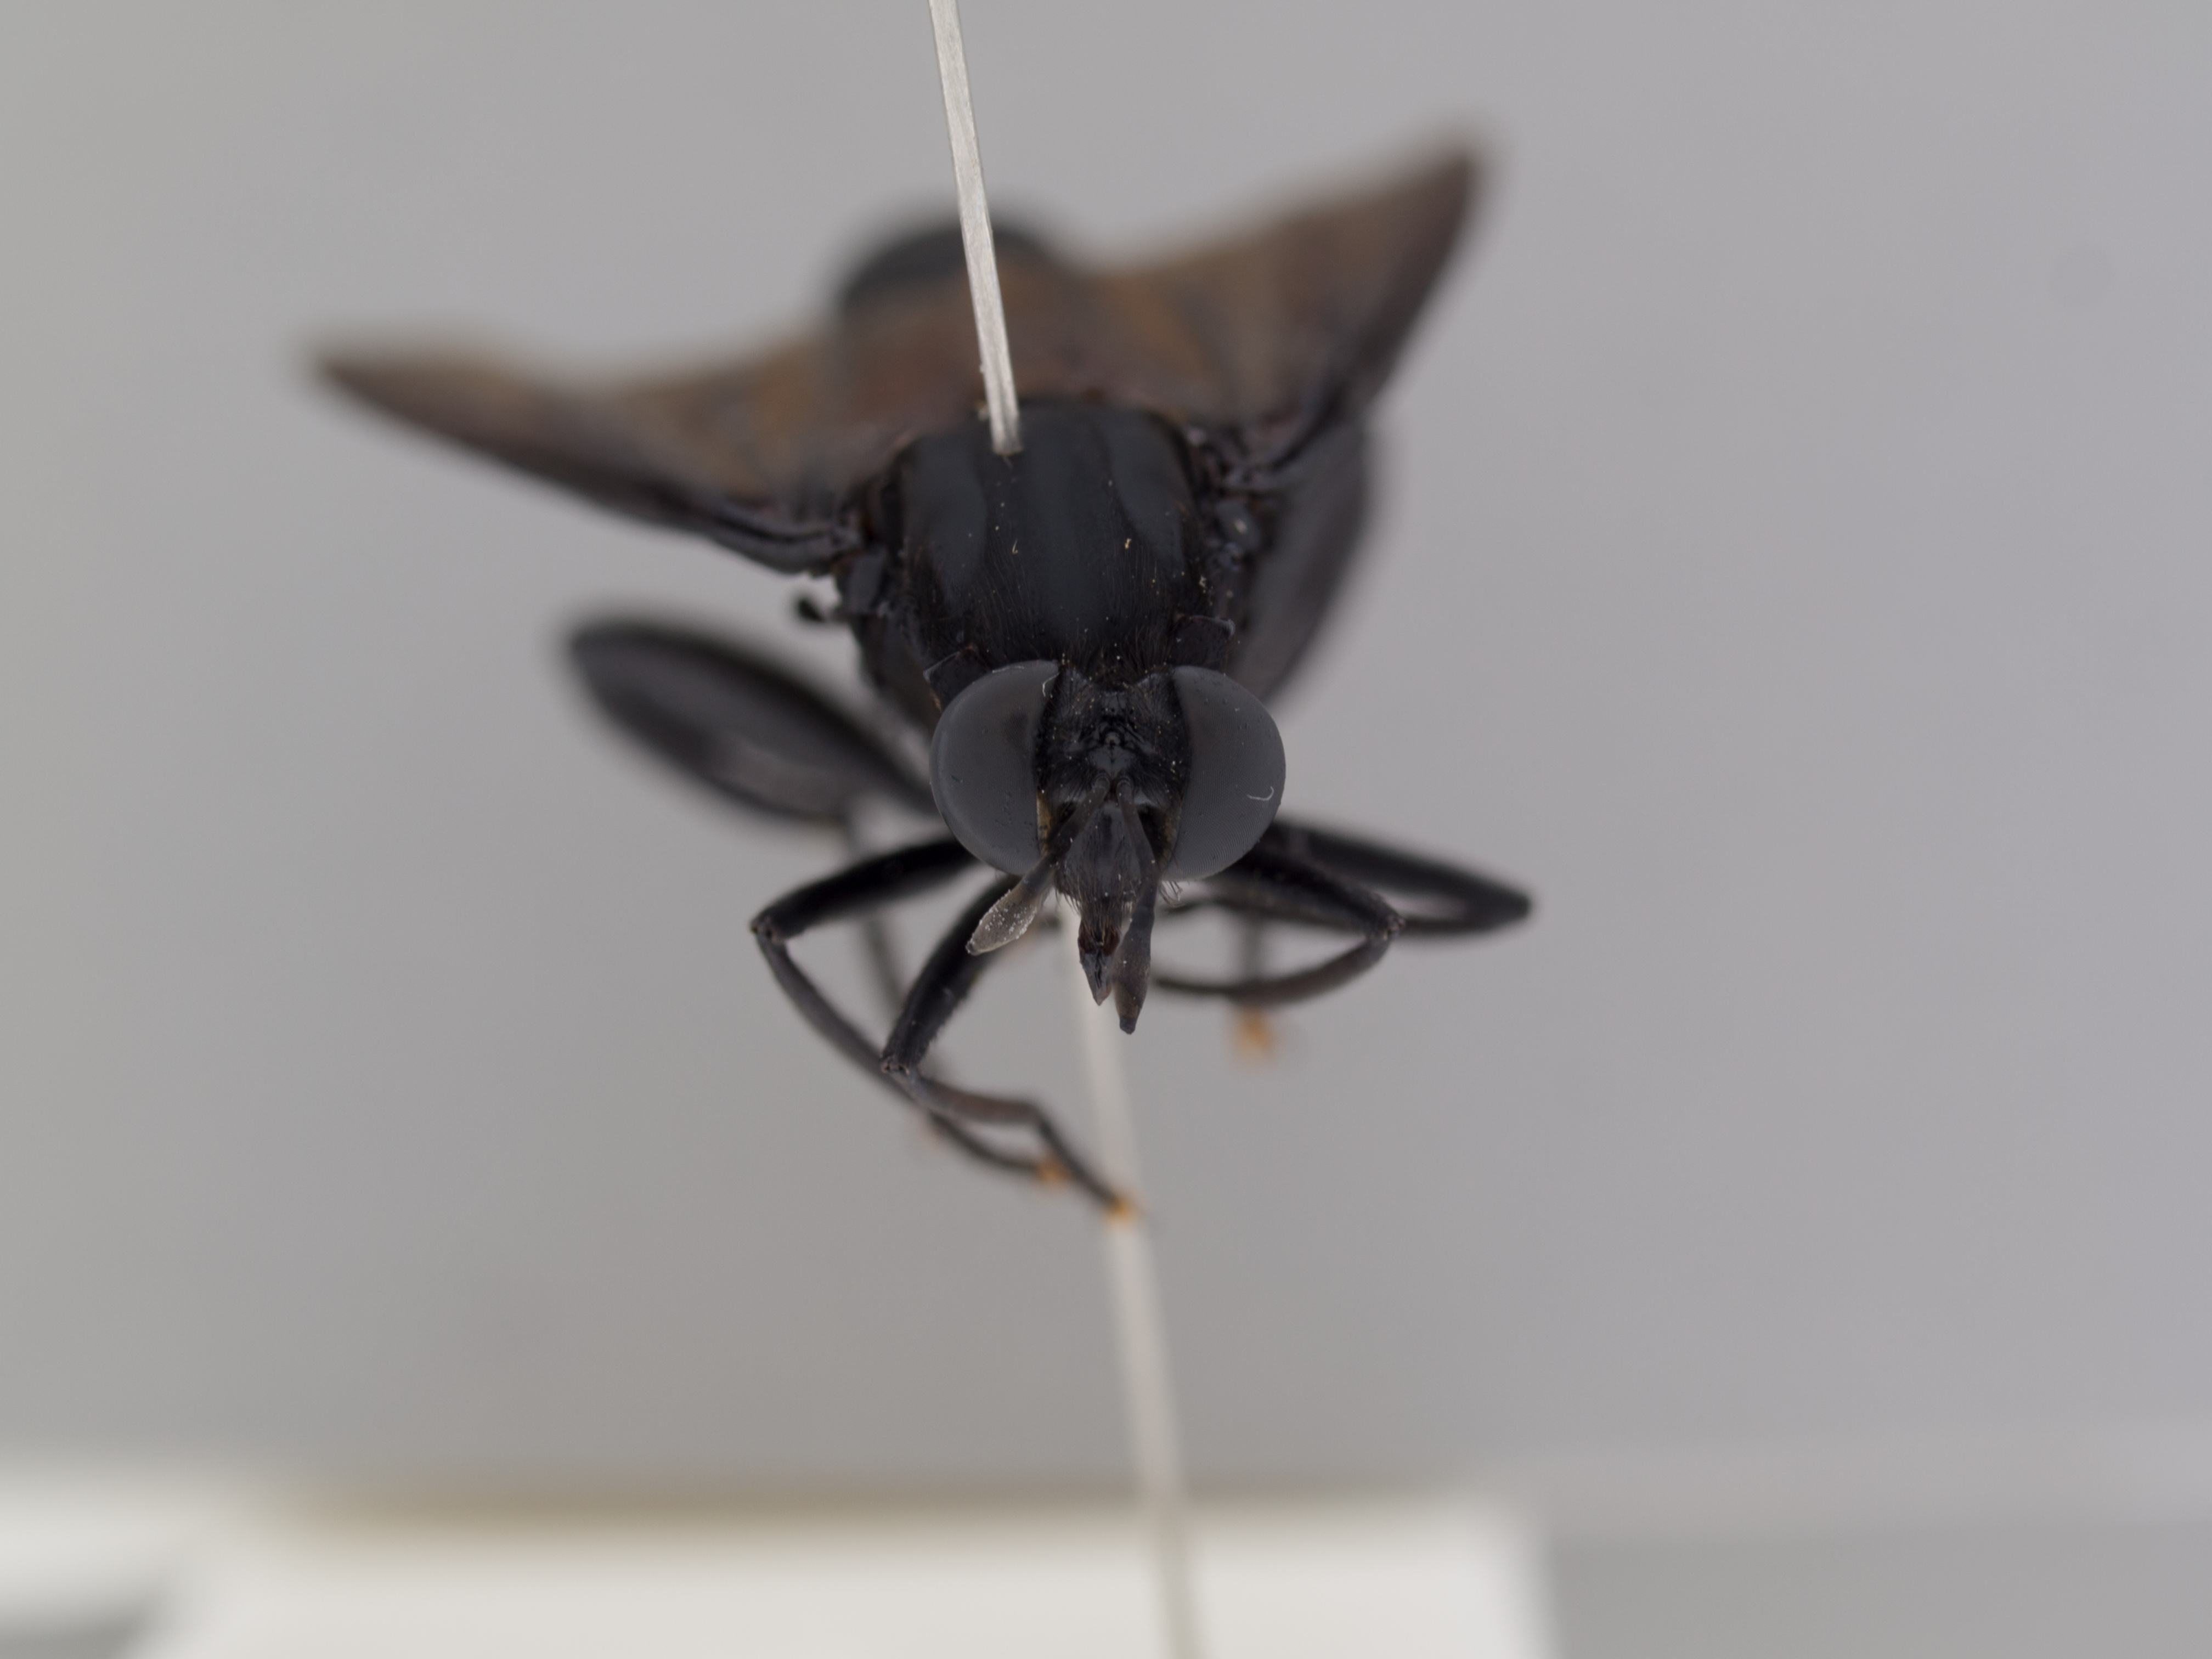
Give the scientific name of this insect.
Mydas clavatus
